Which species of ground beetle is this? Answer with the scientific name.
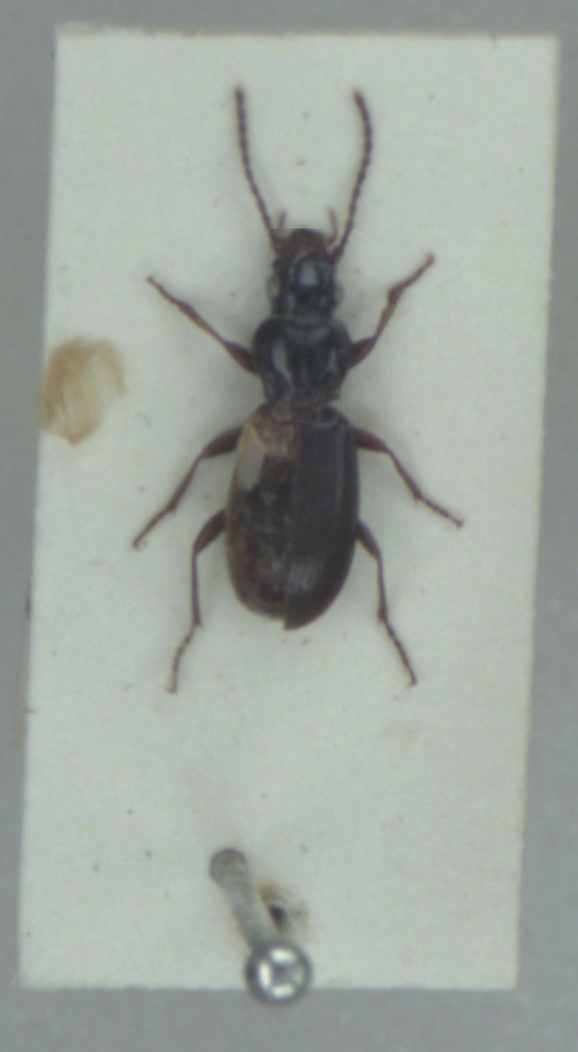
Patrobus assimilis
